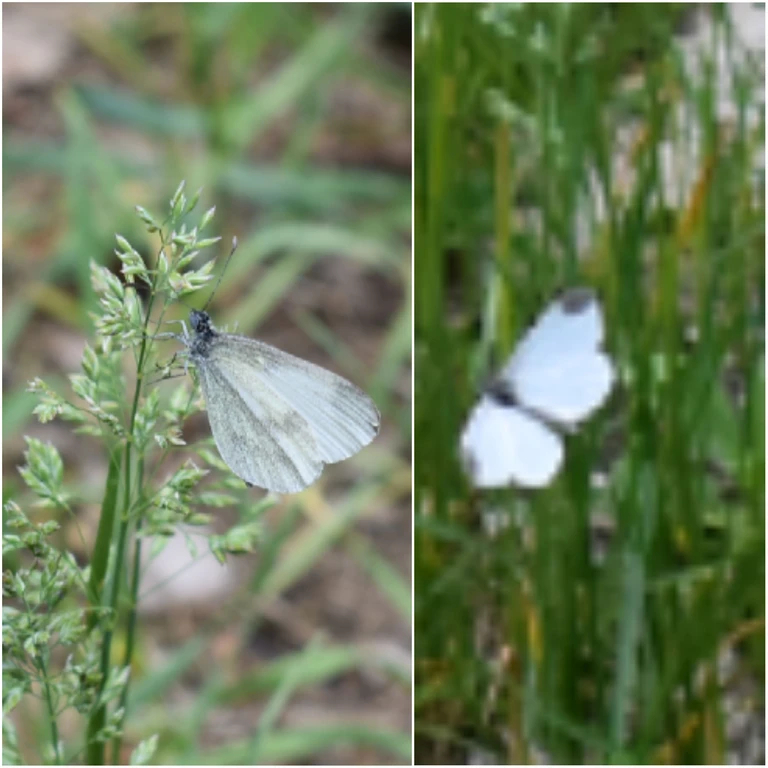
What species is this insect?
Leptidea sinapis/juvernica
